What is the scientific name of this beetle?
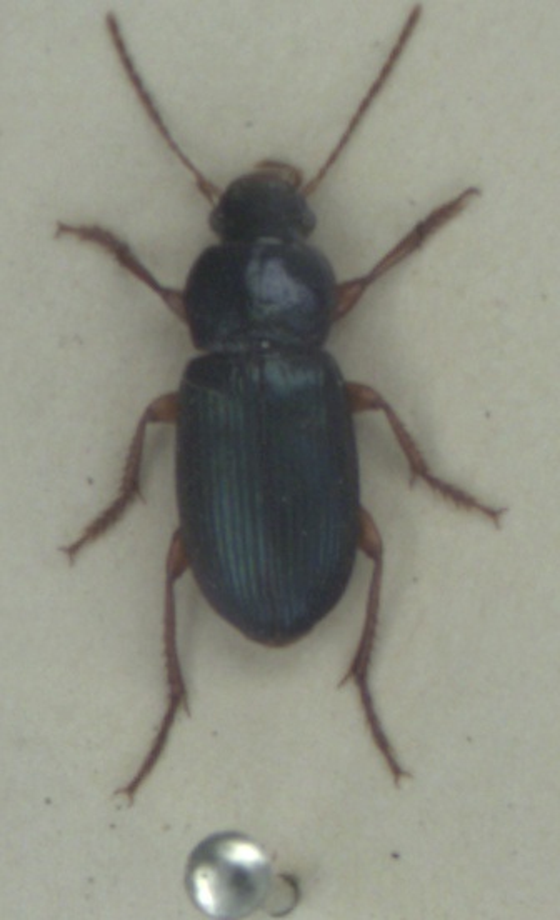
Ophonus azureus
